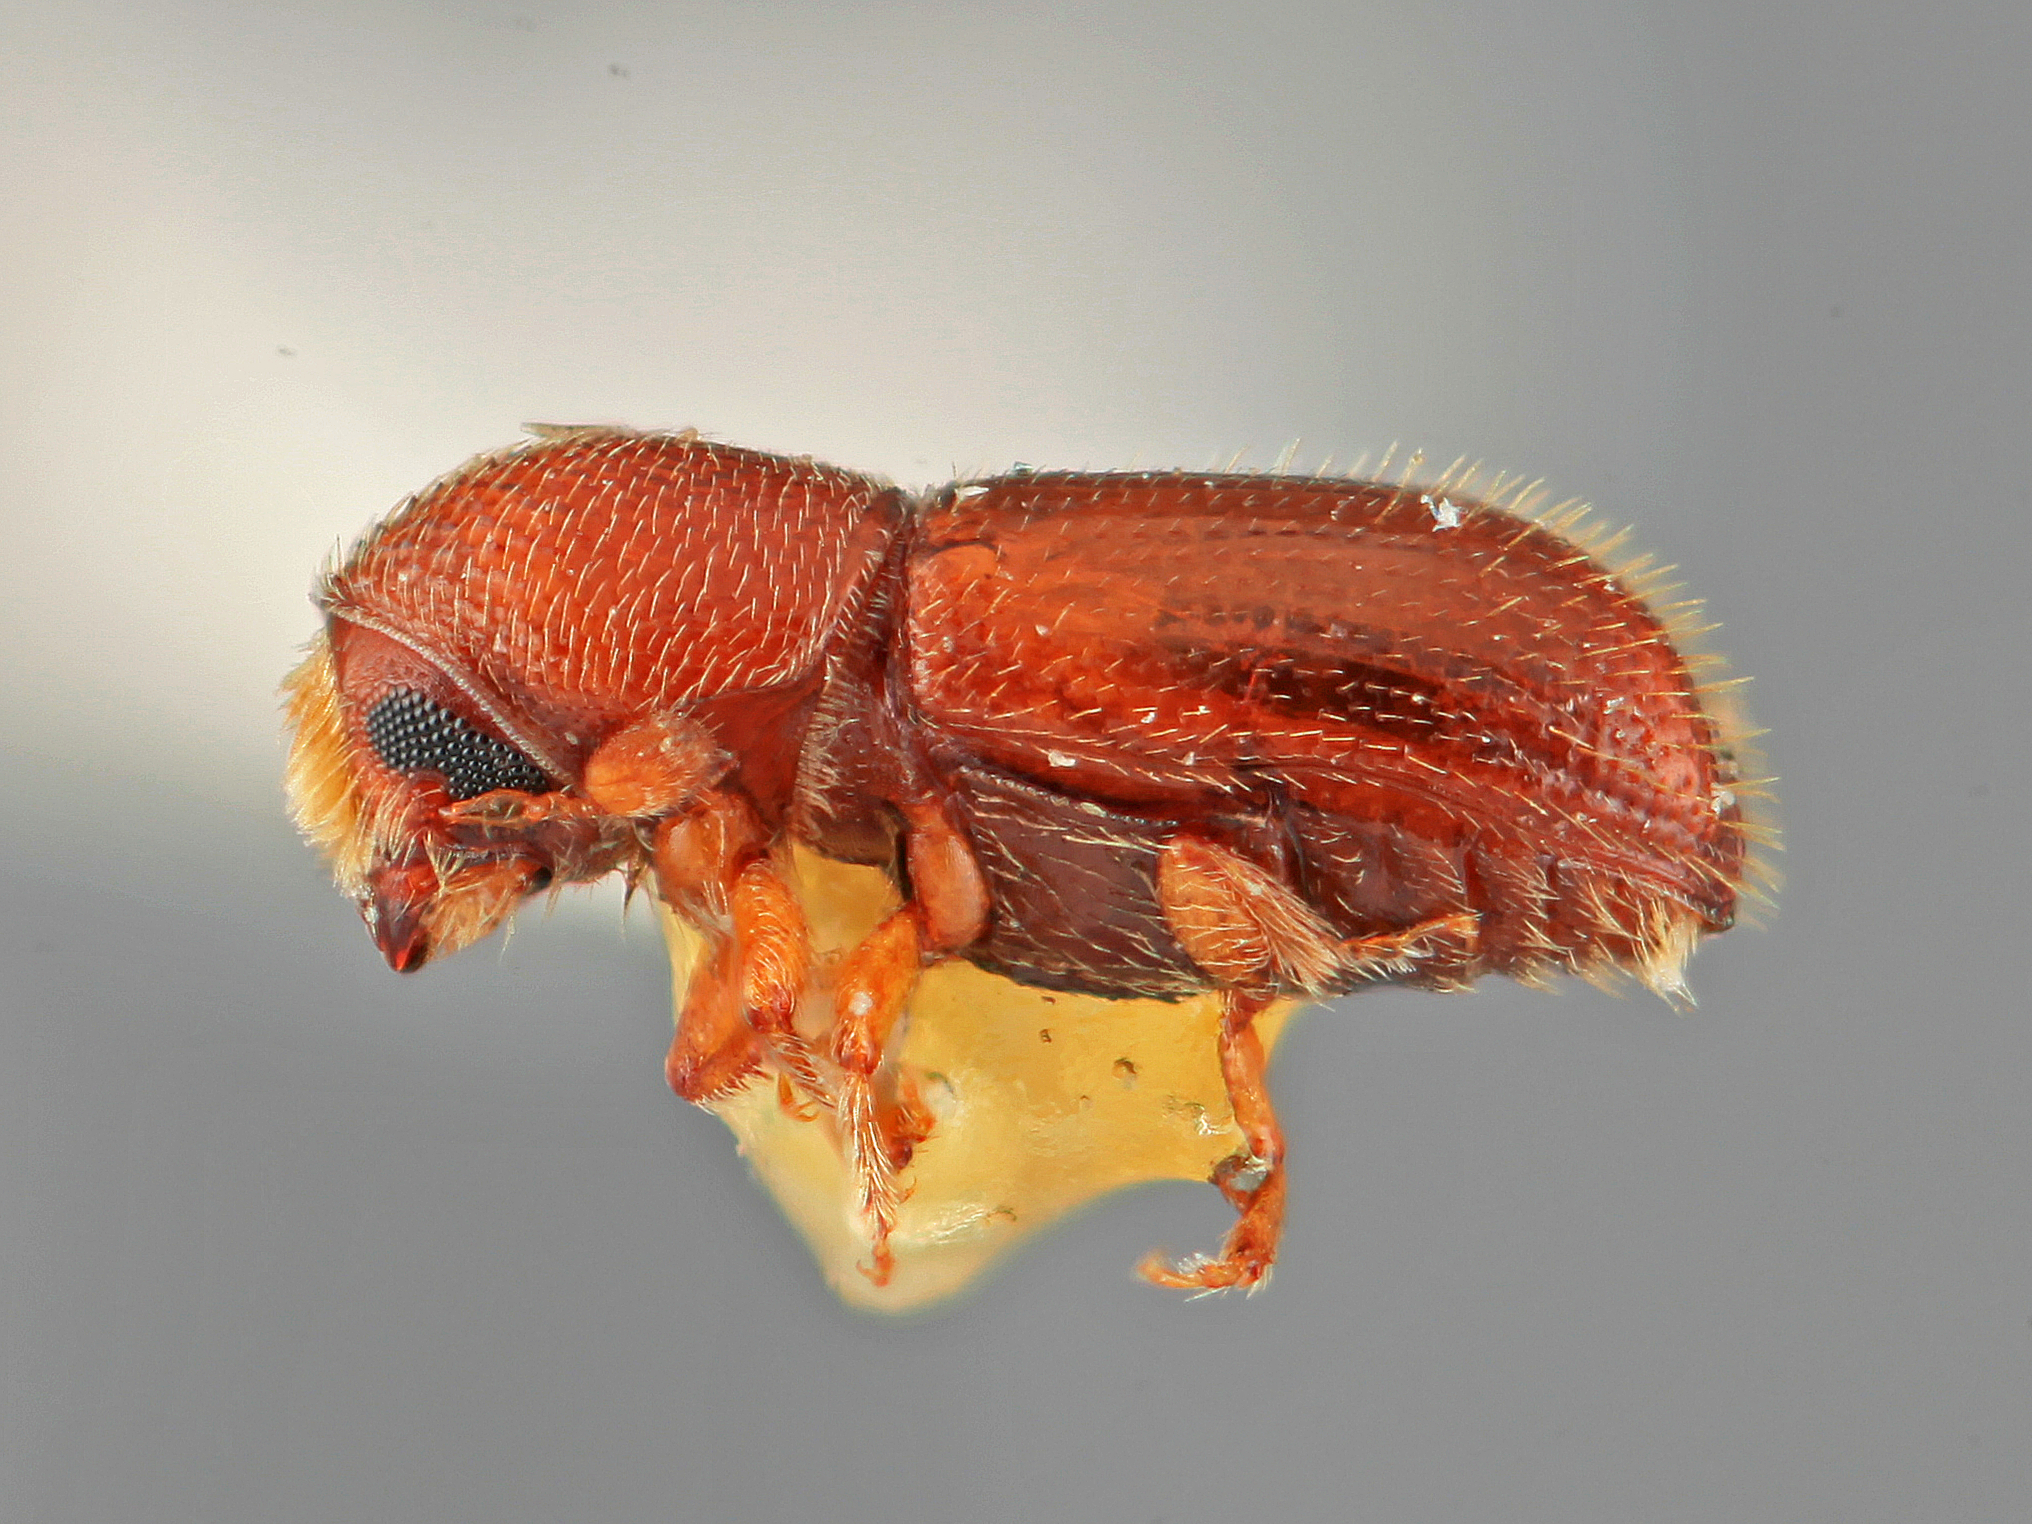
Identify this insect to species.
Araptus trepidus
